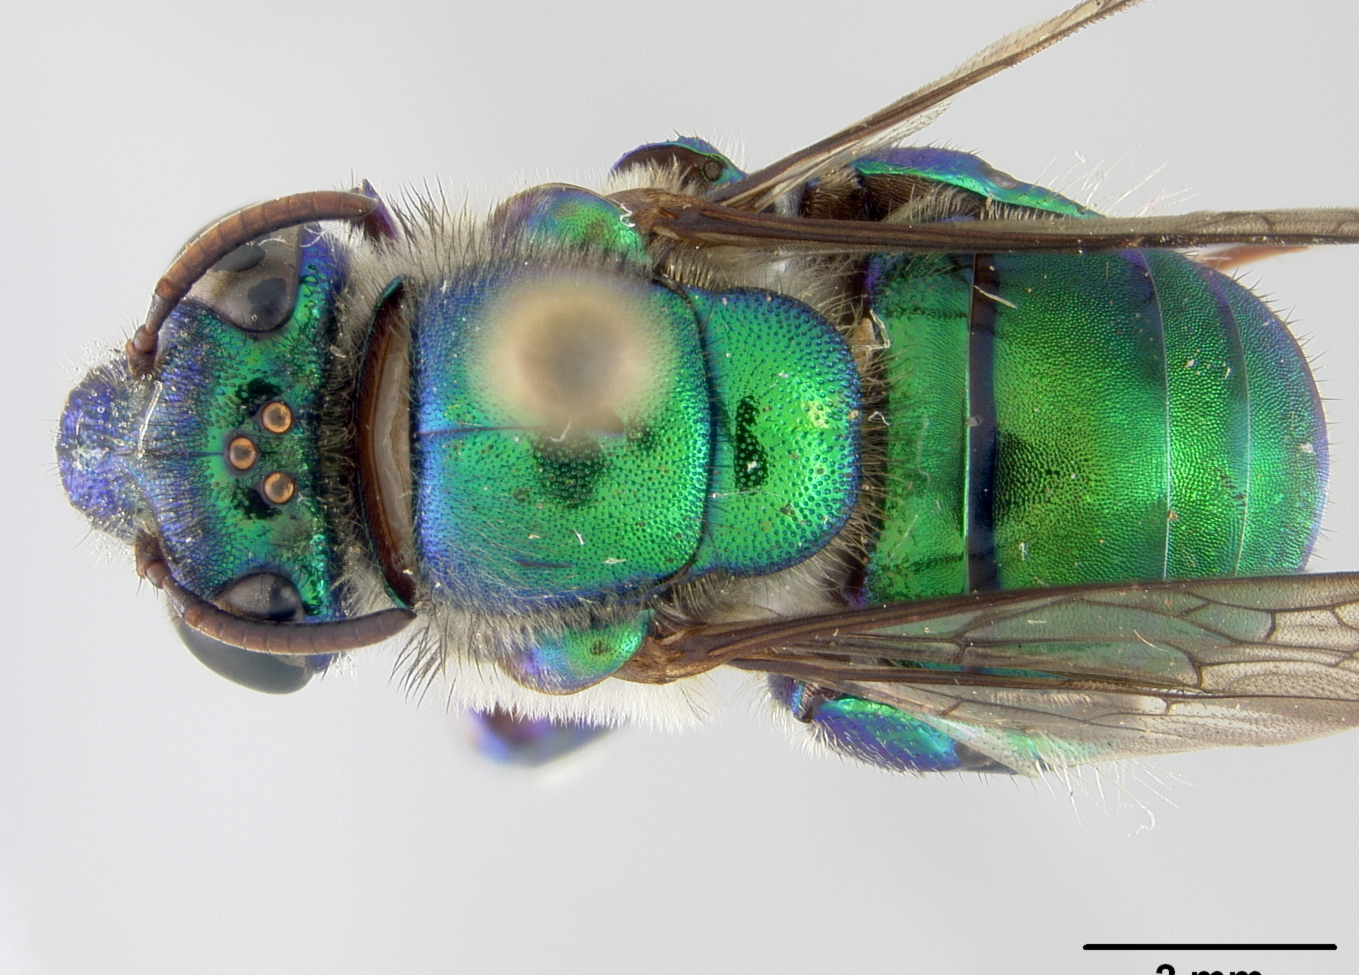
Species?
Euglossa stilbonota
